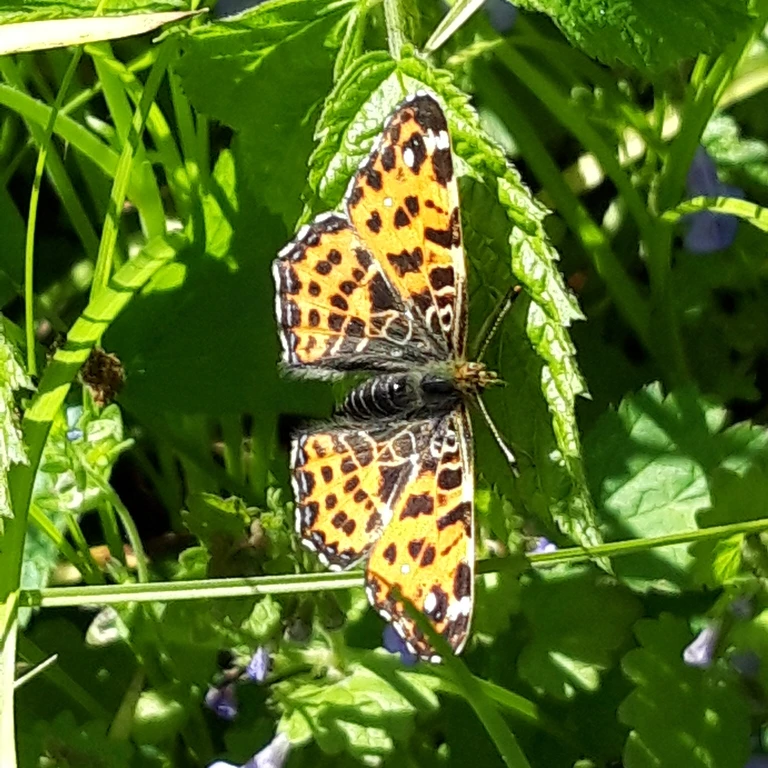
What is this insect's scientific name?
Araschnia levana
